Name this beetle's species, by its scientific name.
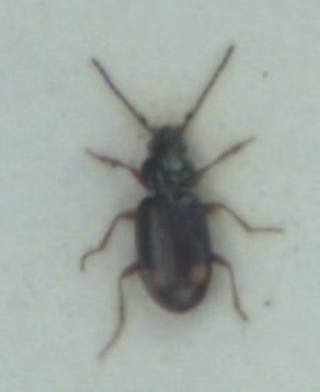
Bembidion biguttatum
